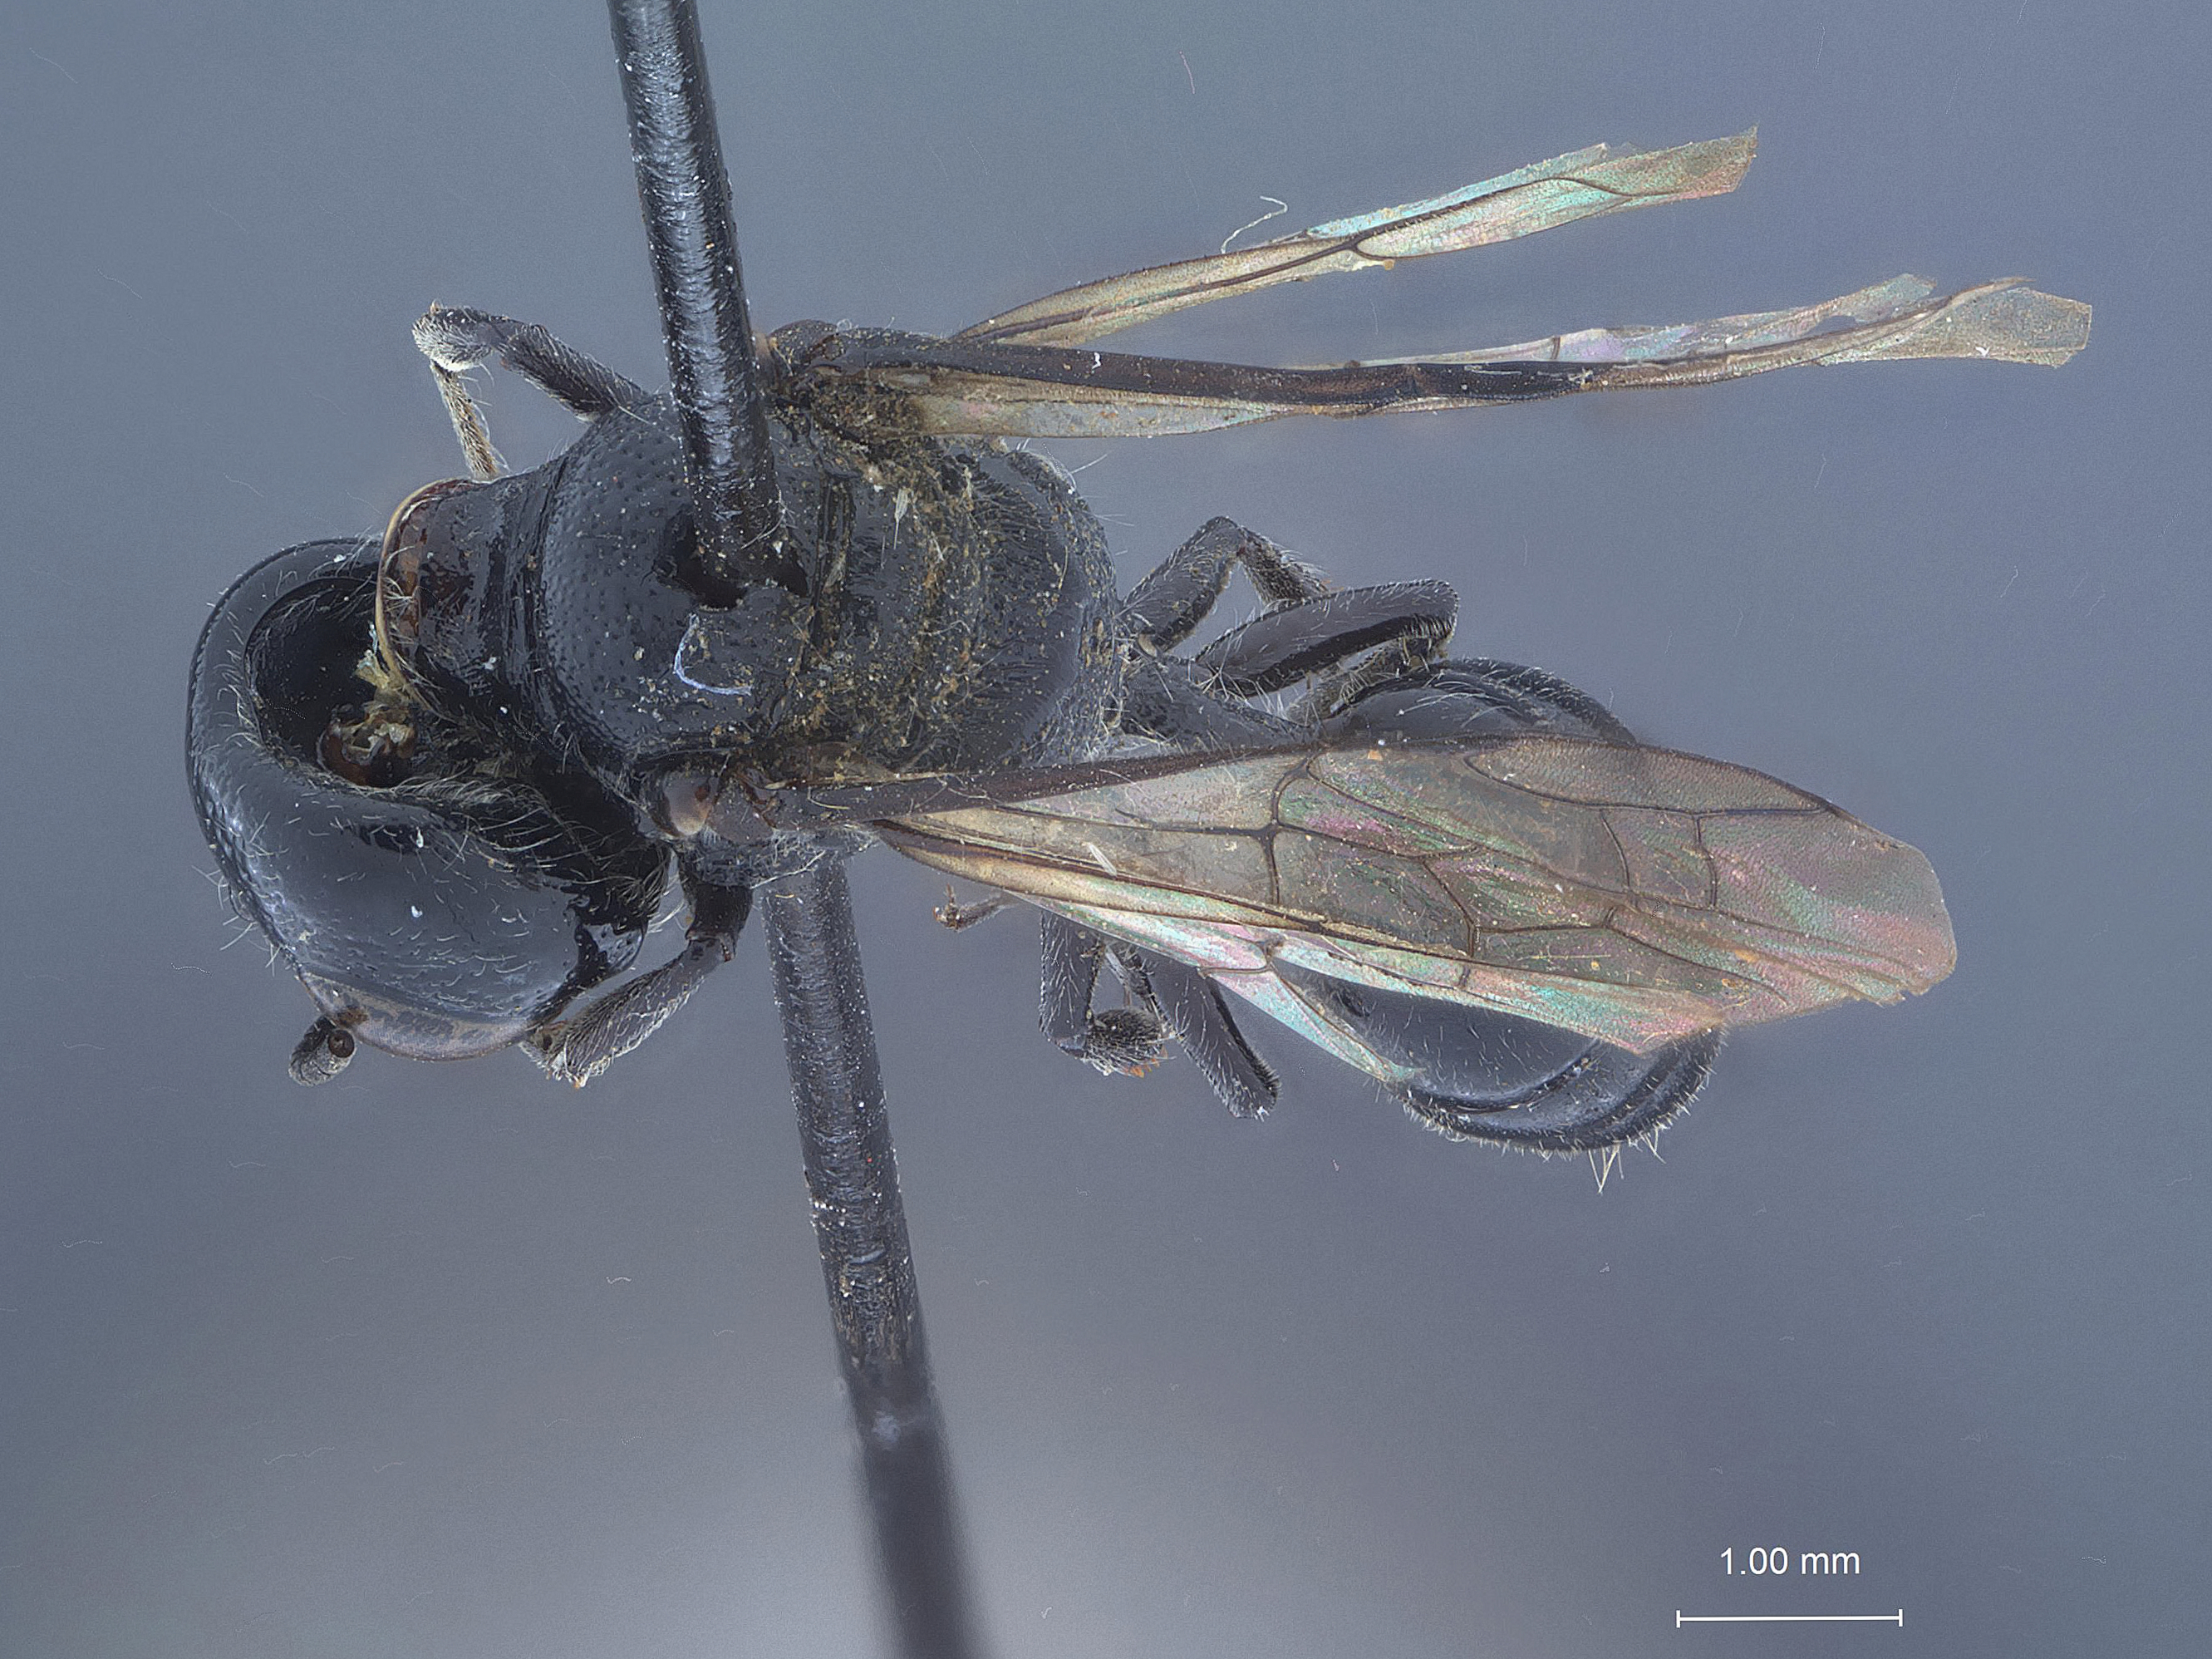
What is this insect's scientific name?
Pemphredon orientalis
